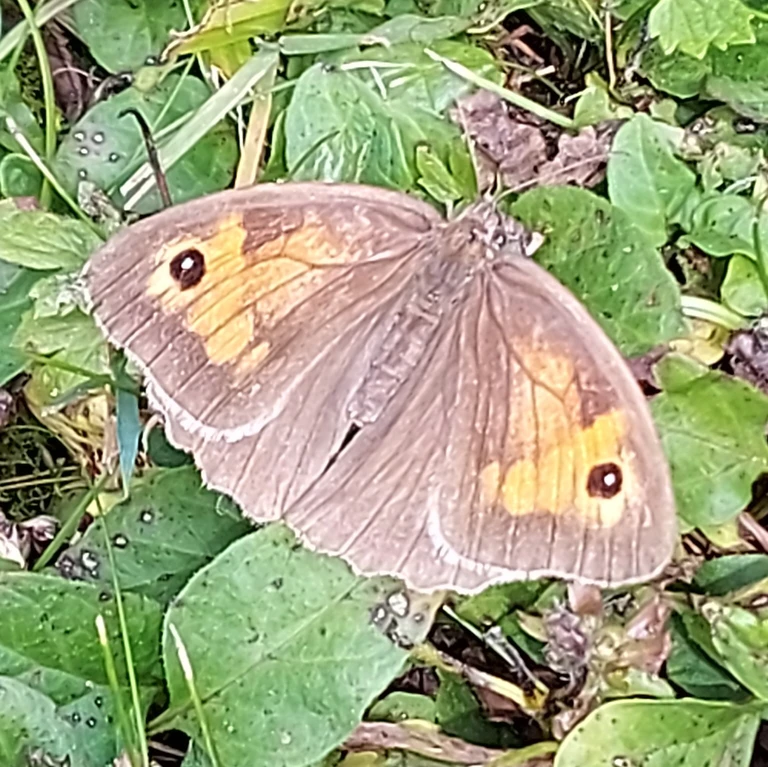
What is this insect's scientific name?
Maniola jurtina
